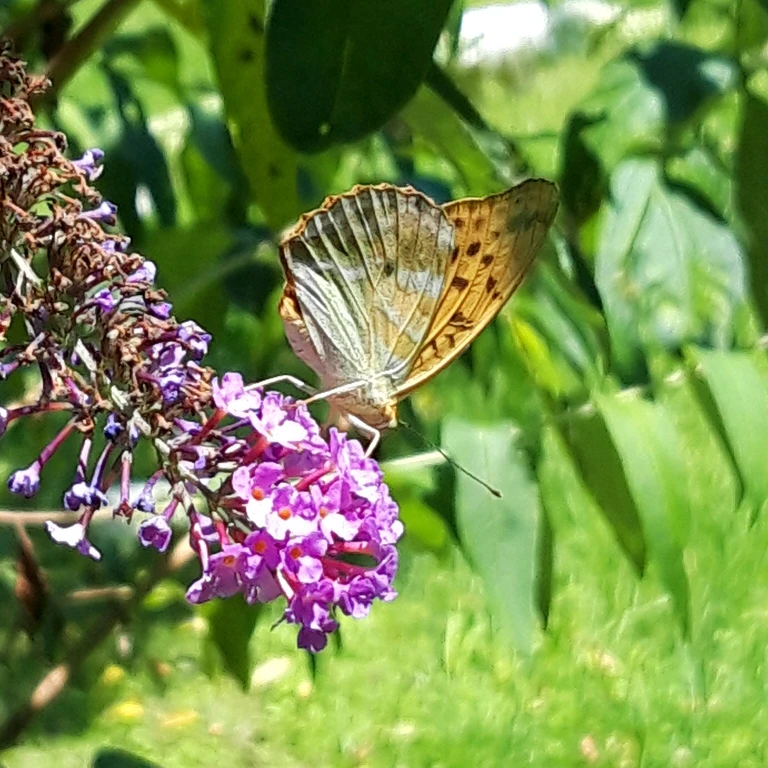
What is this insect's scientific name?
Argynnis paphia
